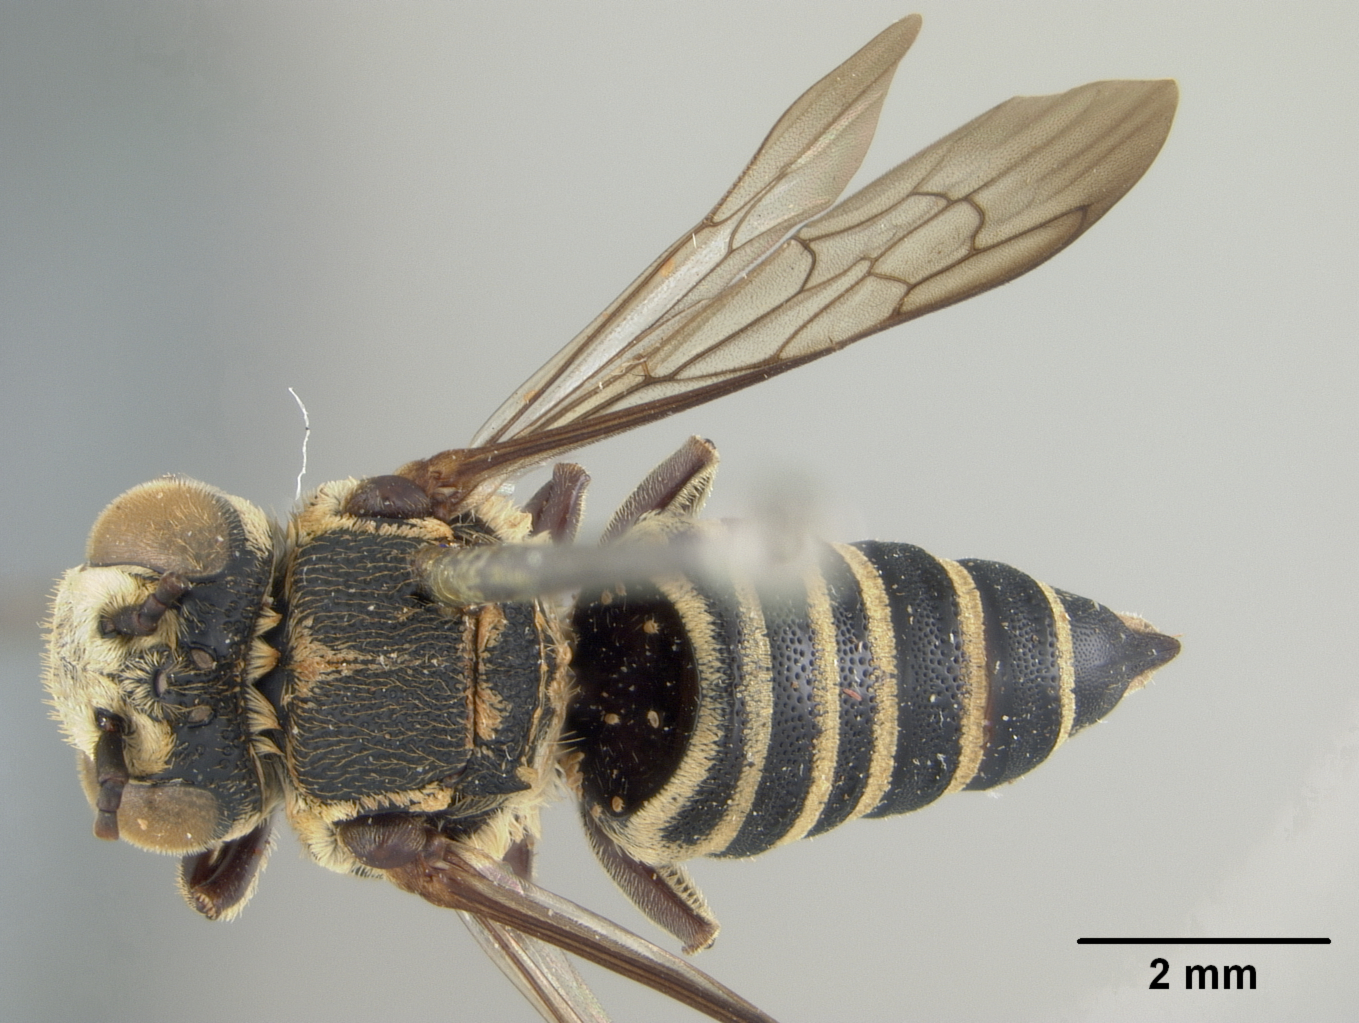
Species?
Coelioxys anaphyrma
